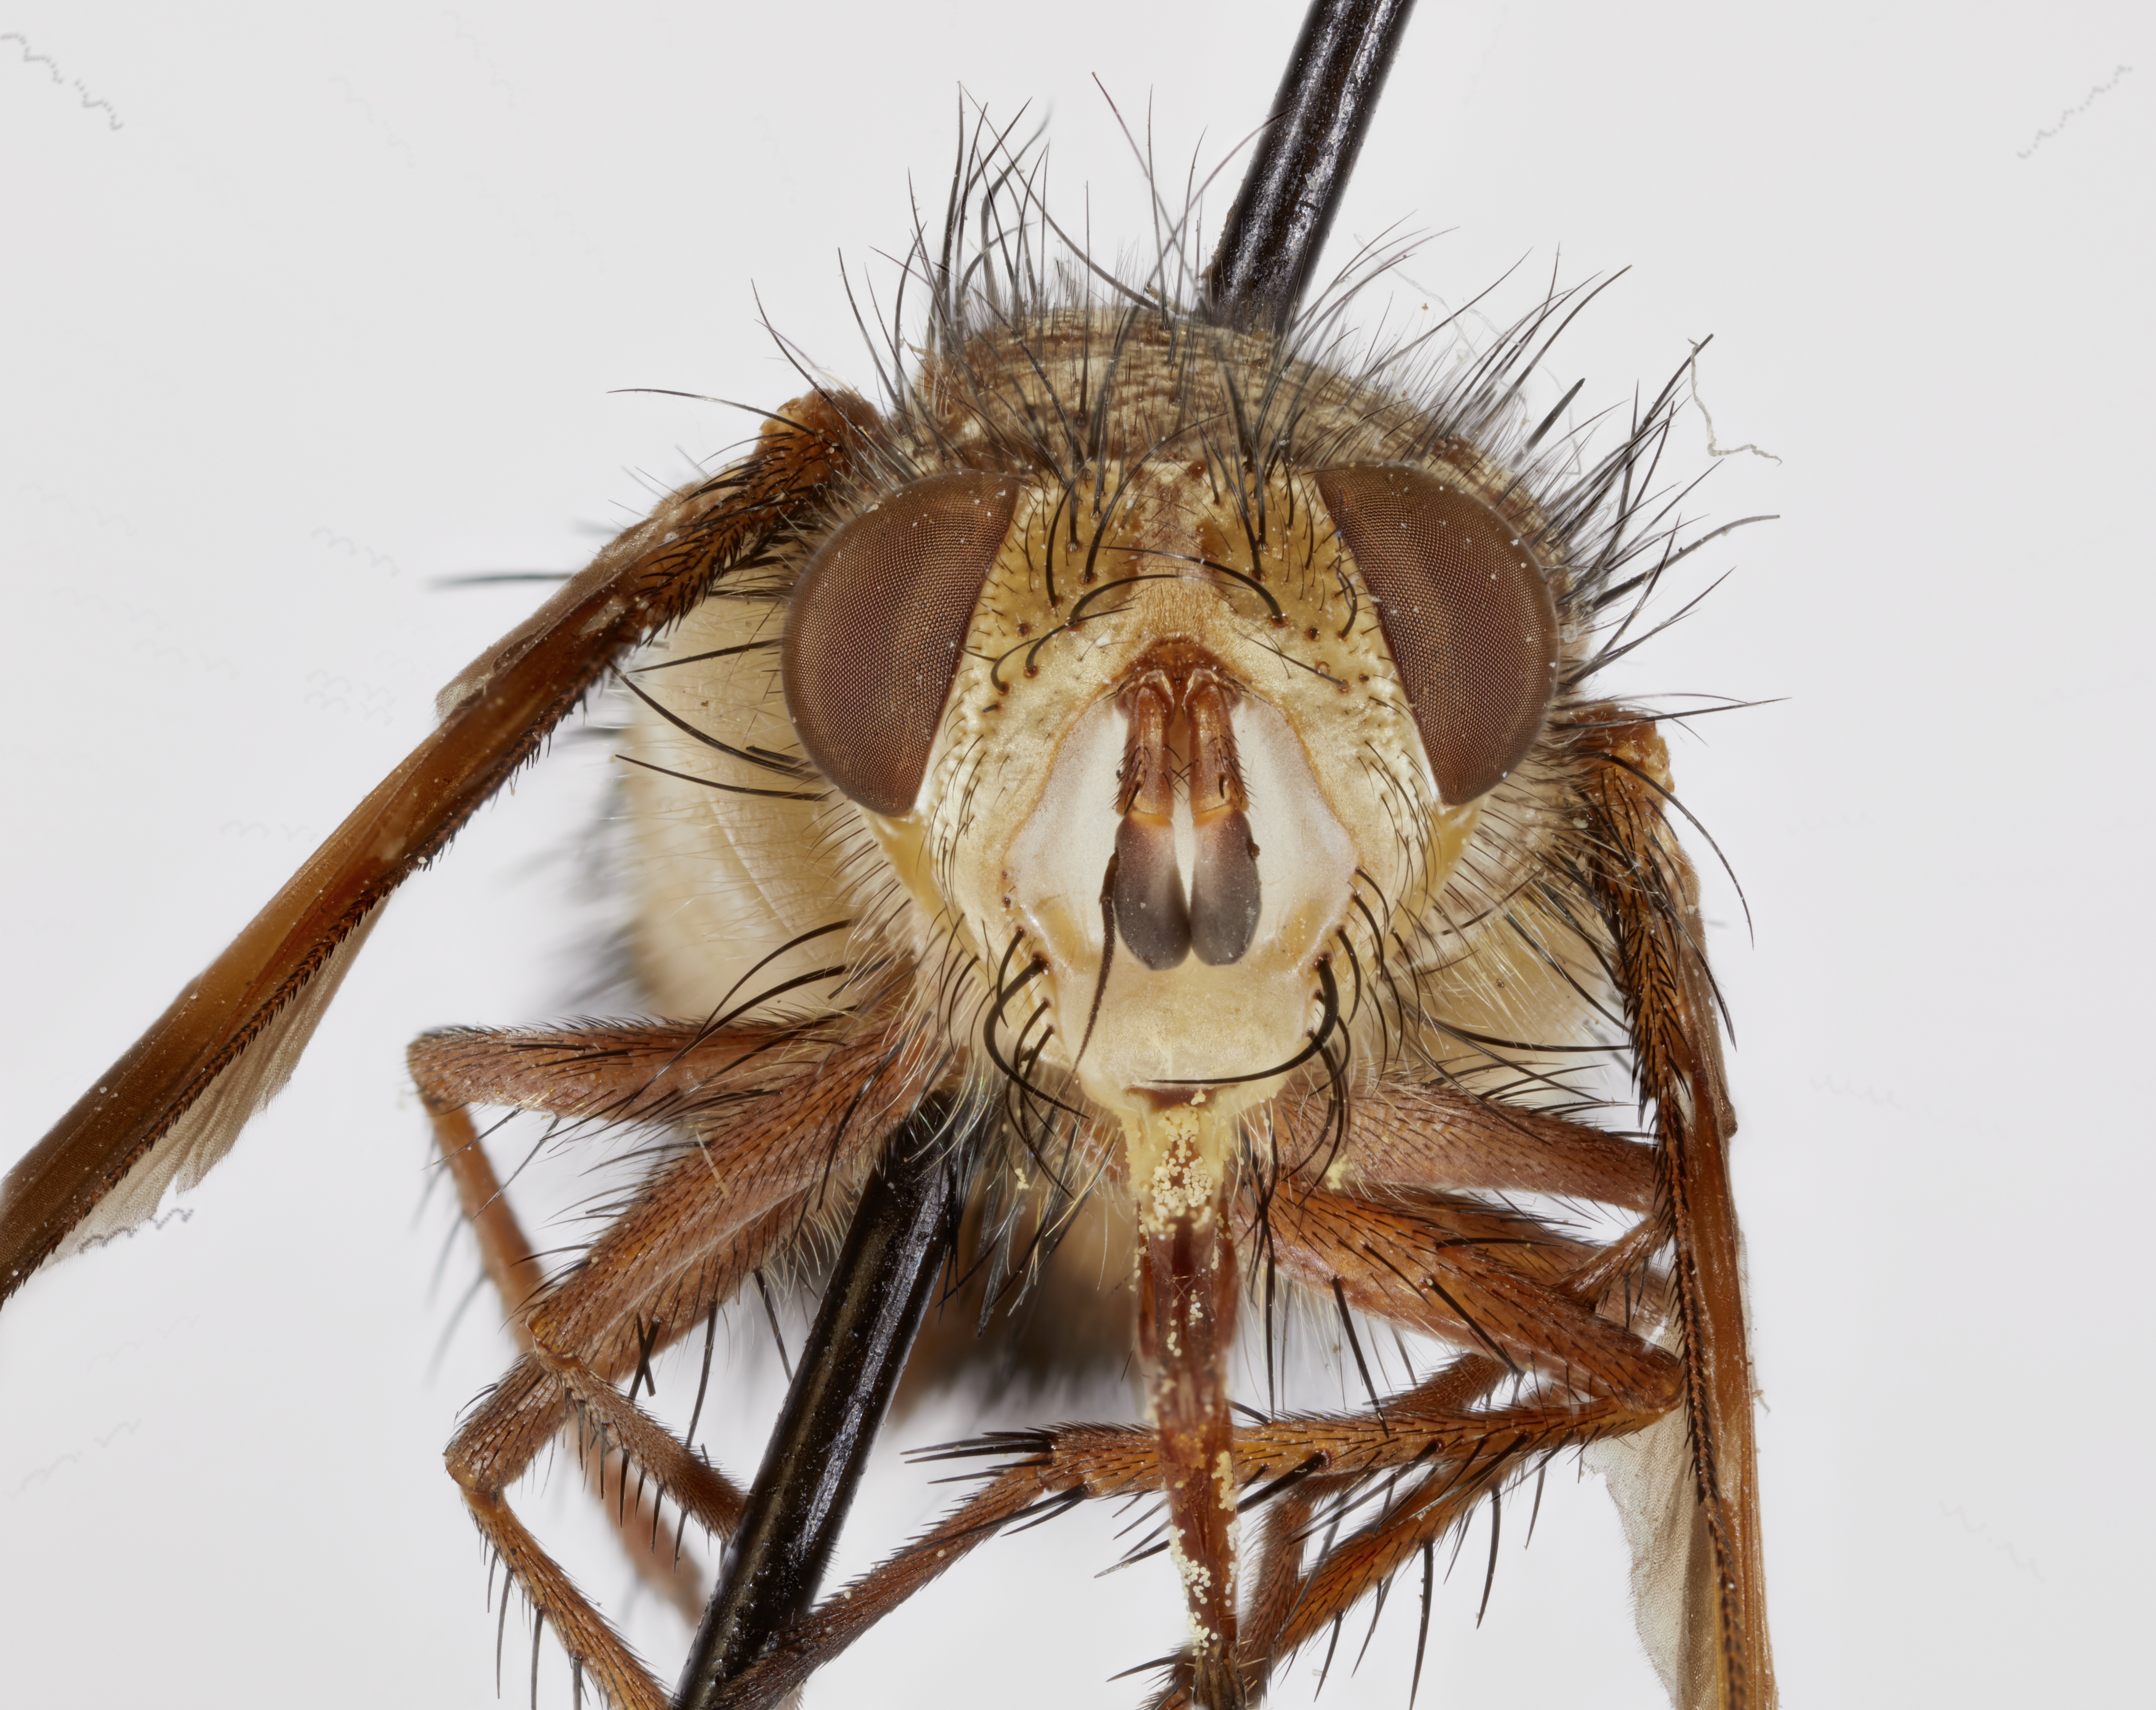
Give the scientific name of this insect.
Pictoepalpus clarus
